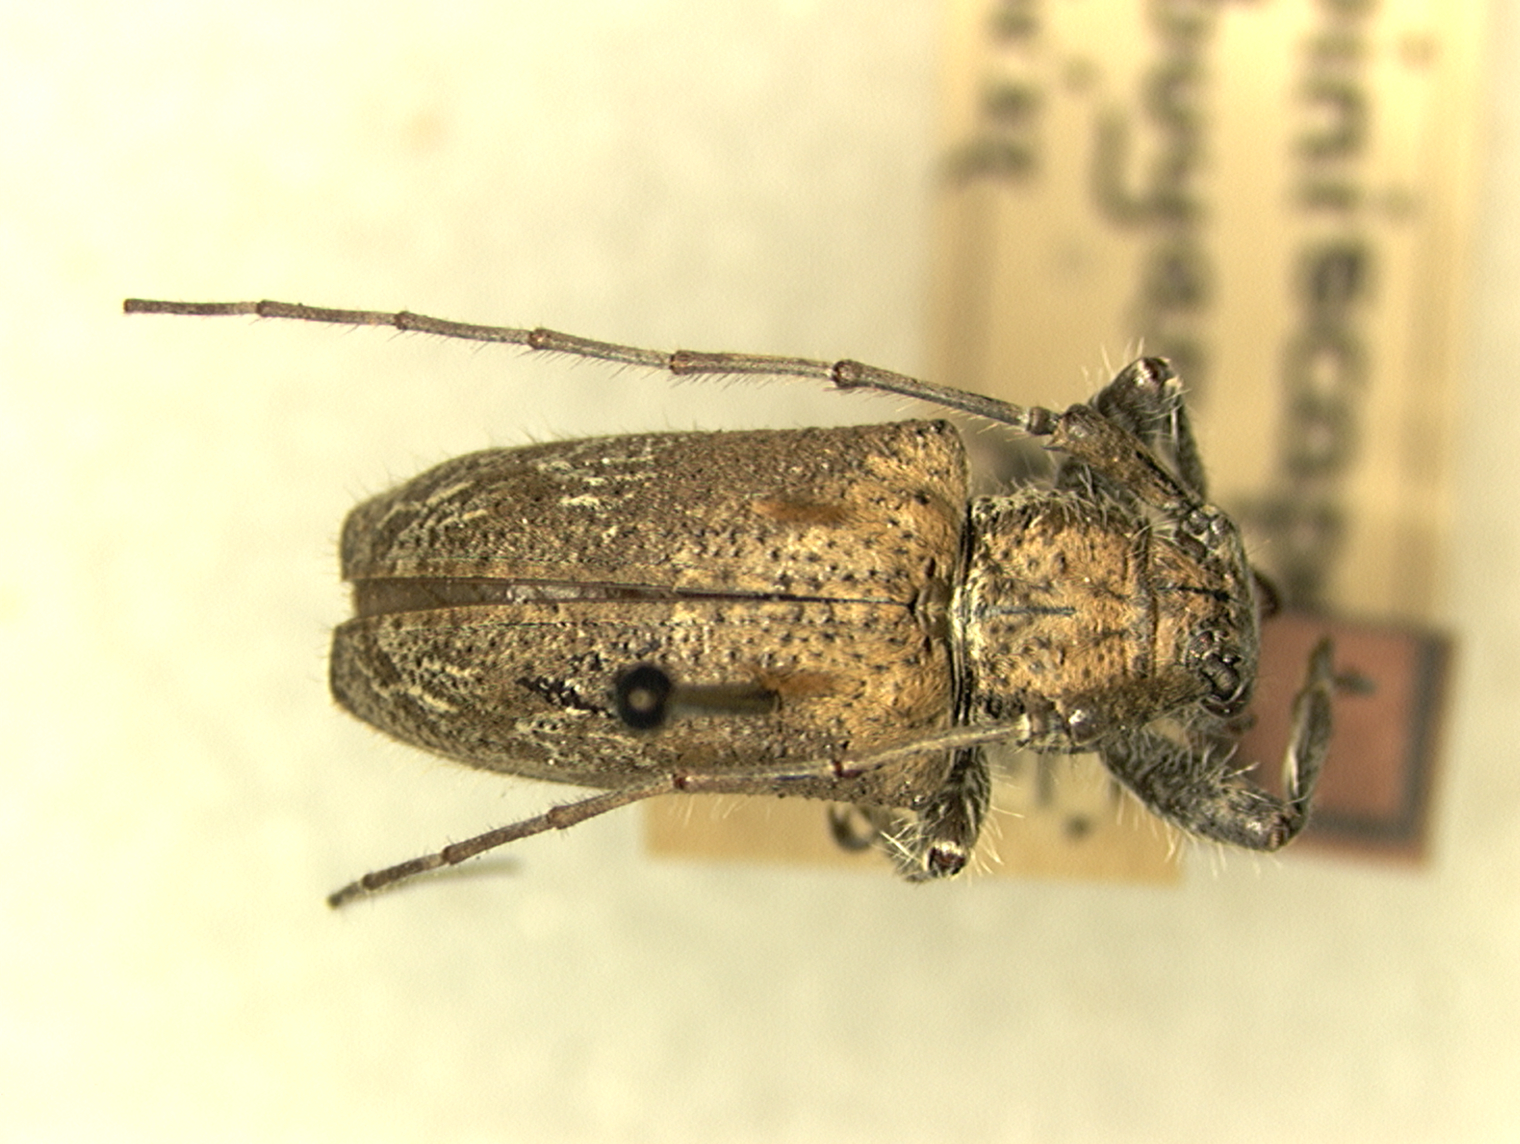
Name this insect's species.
Spiniscapus sibuyanus (also Dystasia sibuyana)
